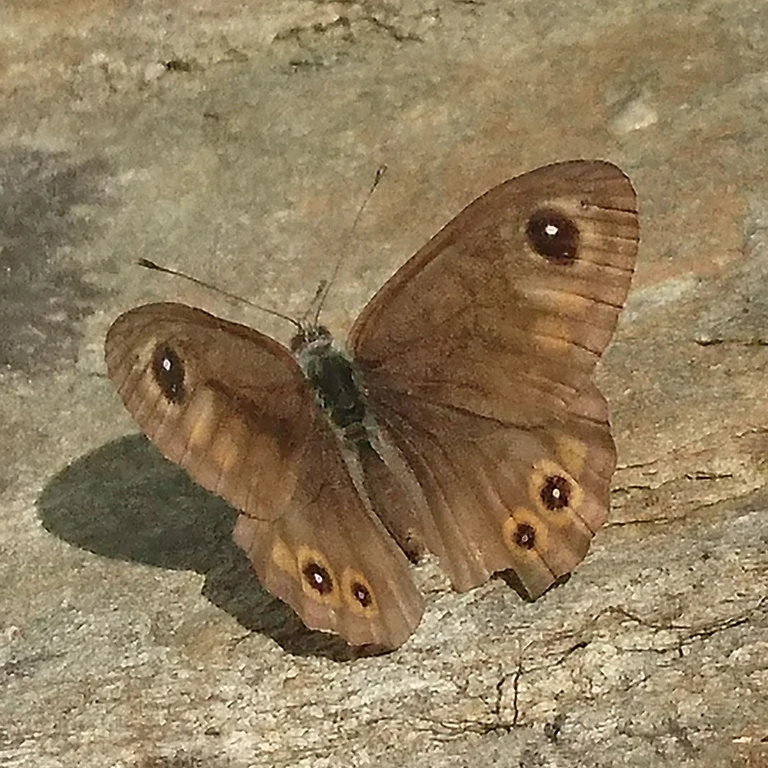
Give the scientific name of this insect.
Lasiommata maera (also Pararge maera)
